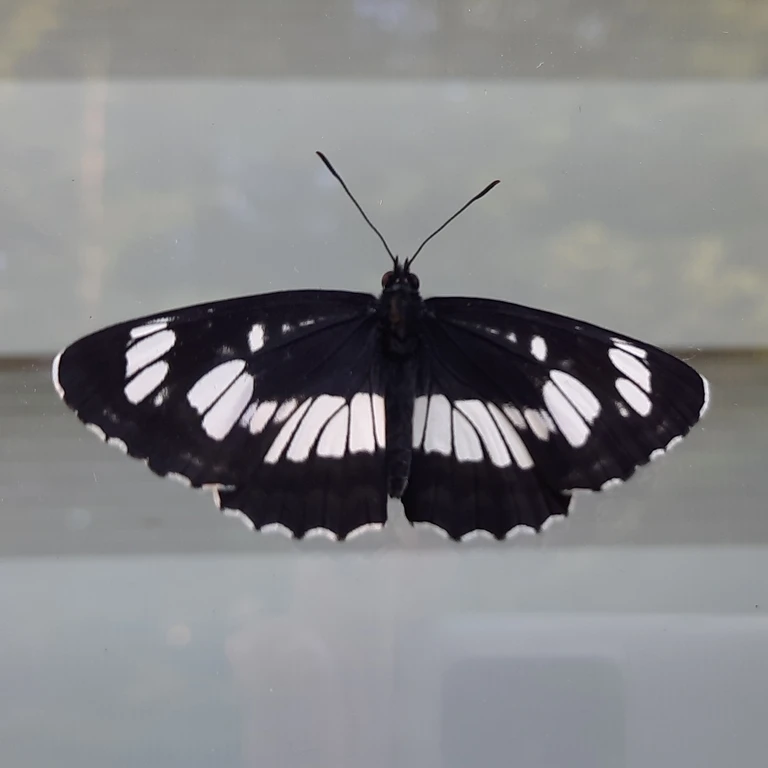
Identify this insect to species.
Neptis rivularis
